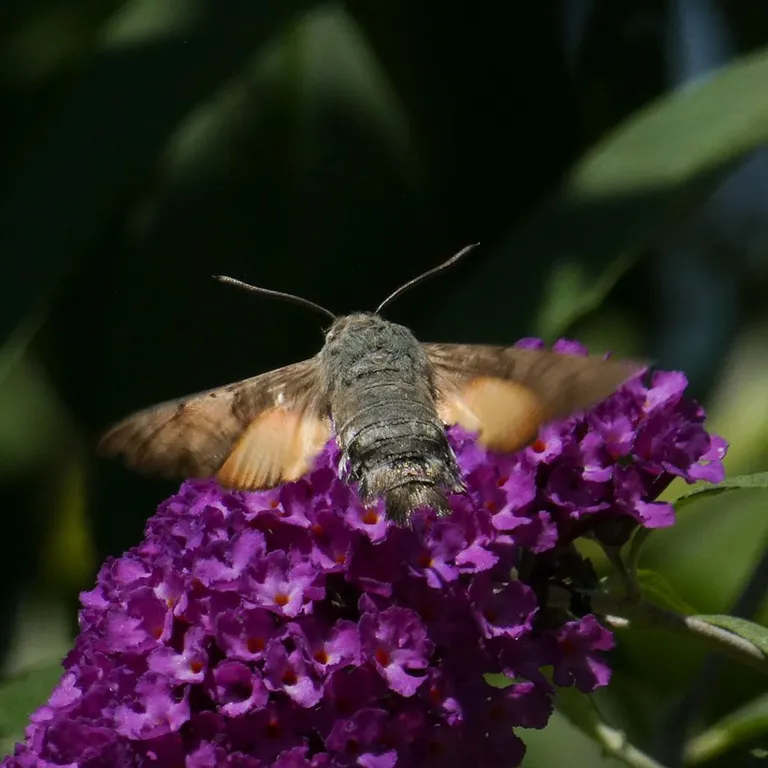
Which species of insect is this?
Macroglossum stellatarum
